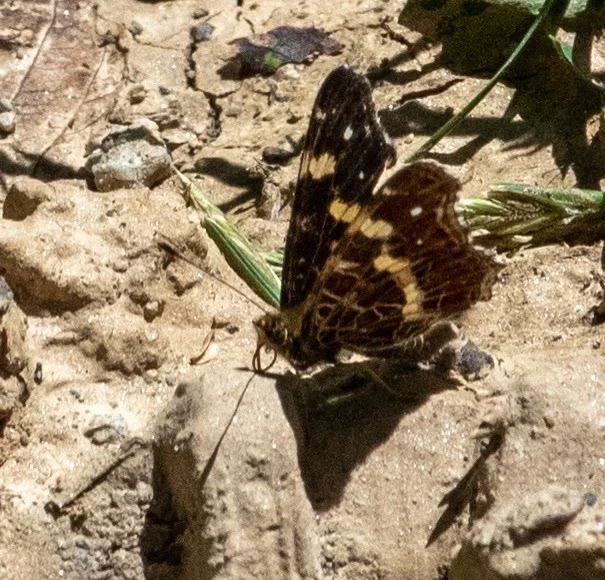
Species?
Araschnia levana
